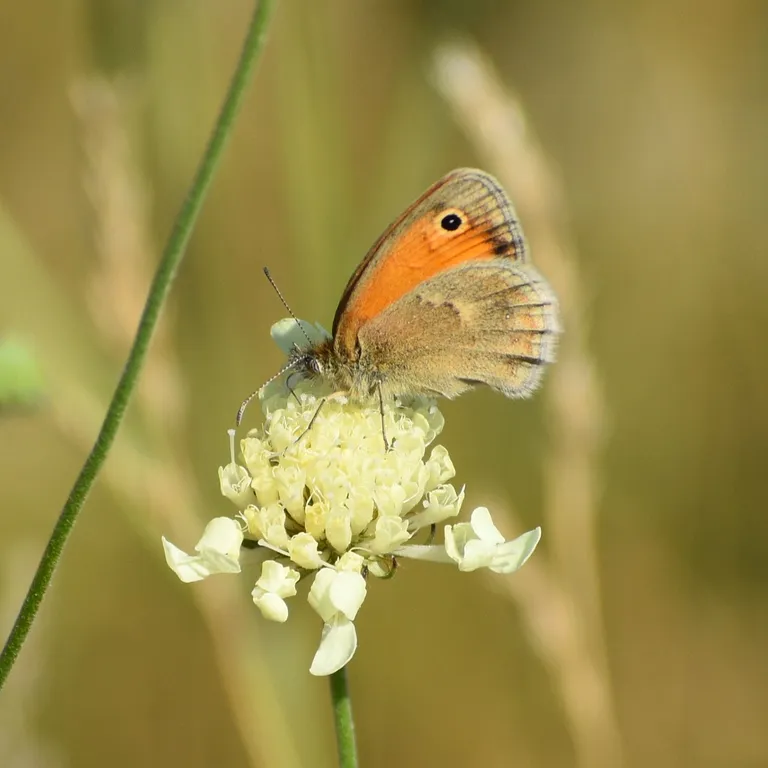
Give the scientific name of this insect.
Coenonympha pamphilus
